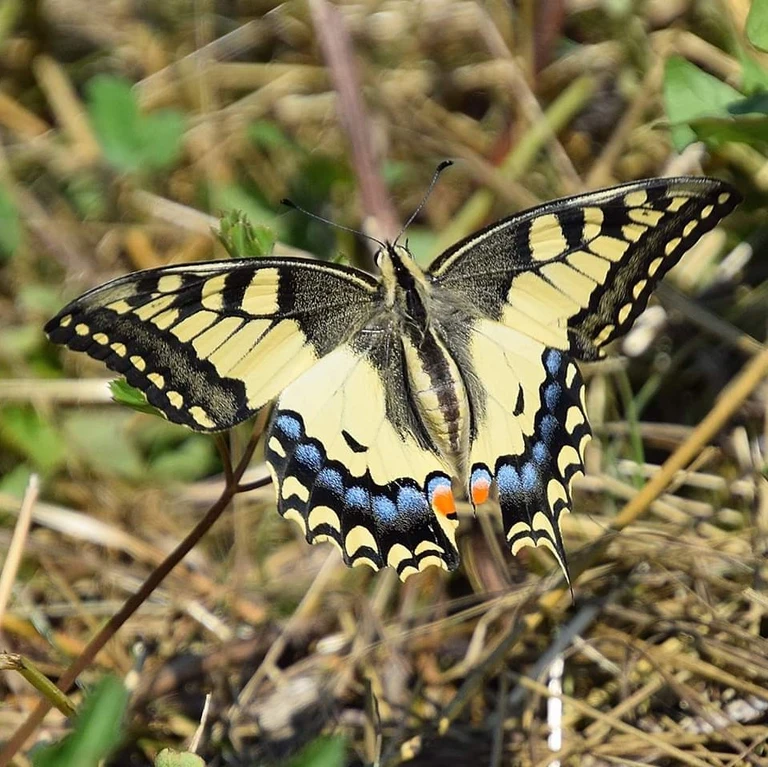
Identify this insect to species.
Papilio machaon
